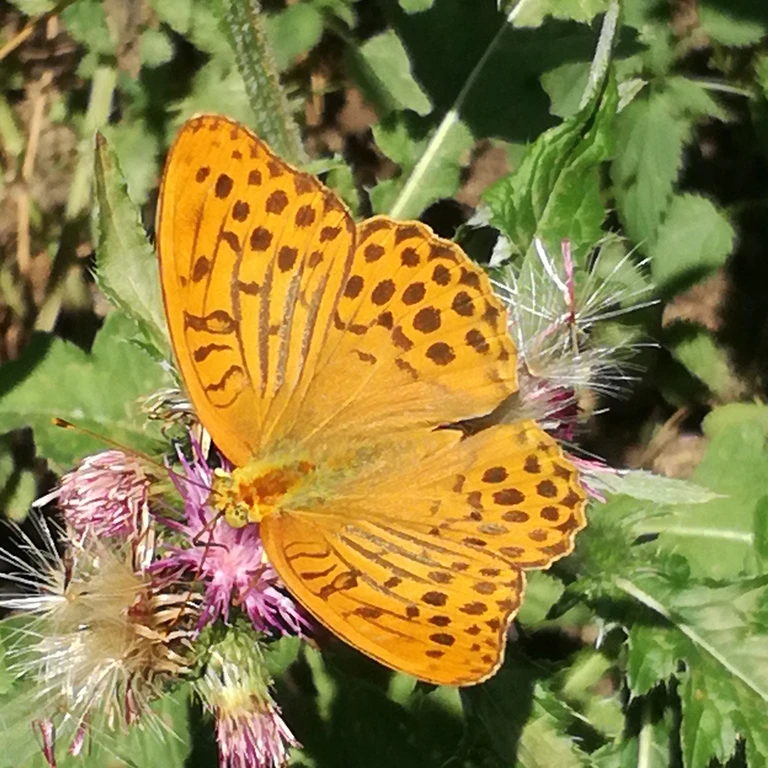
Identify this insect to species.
Argynnis paphia
